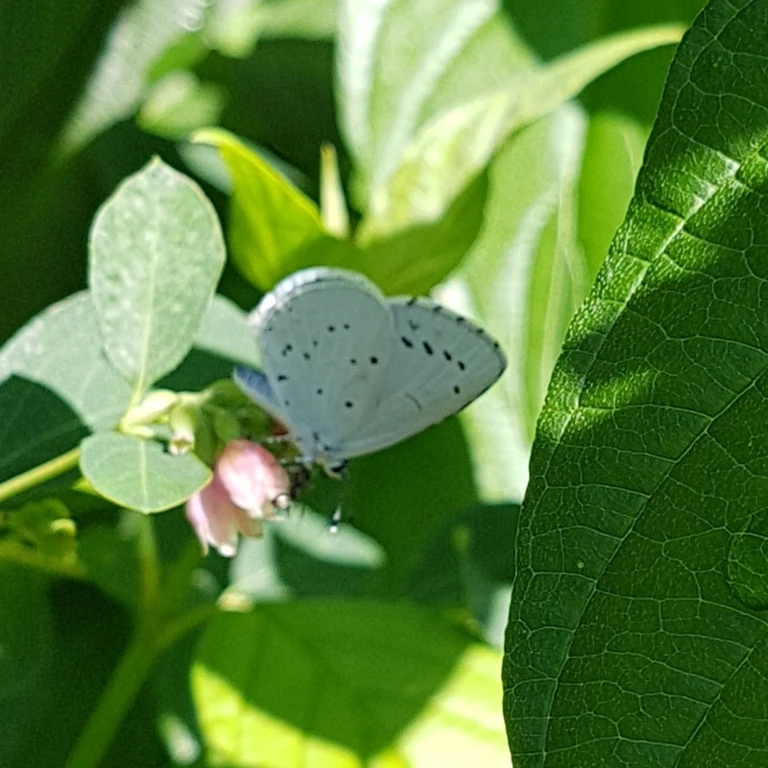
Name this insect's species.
Celastrina argiolus
